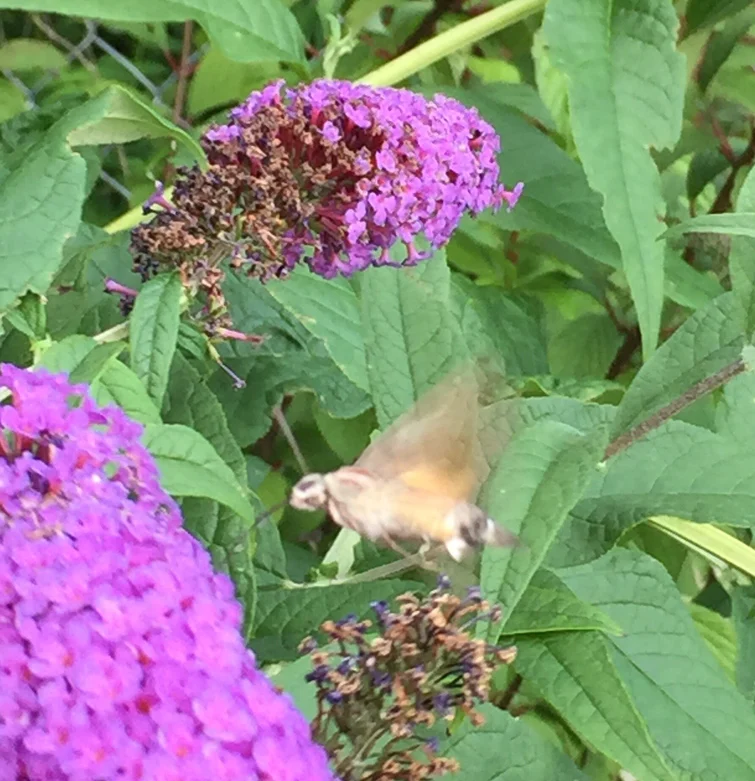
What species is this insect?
Macroglossum stellatarum
